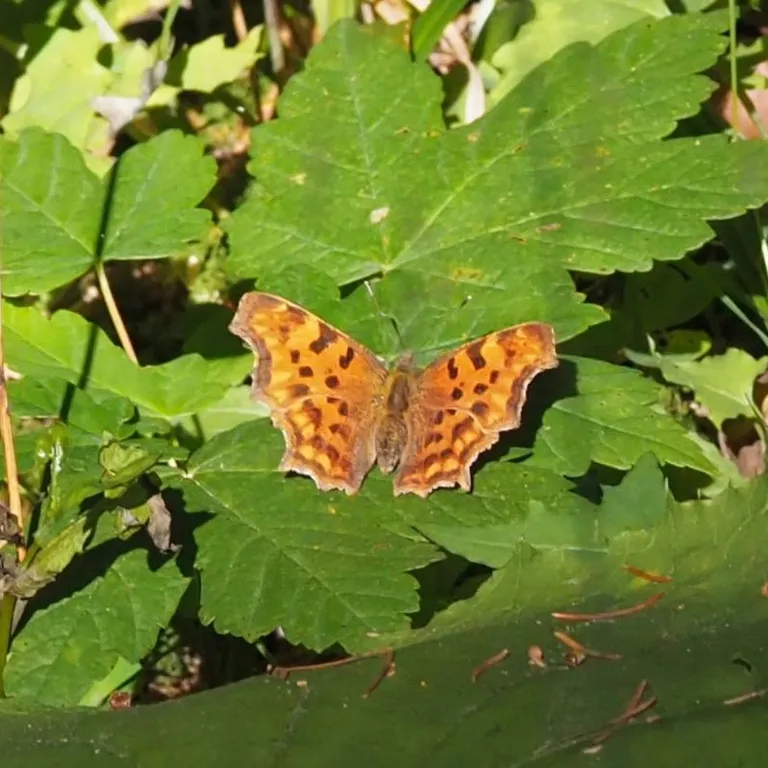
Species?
Polygonia c-album
